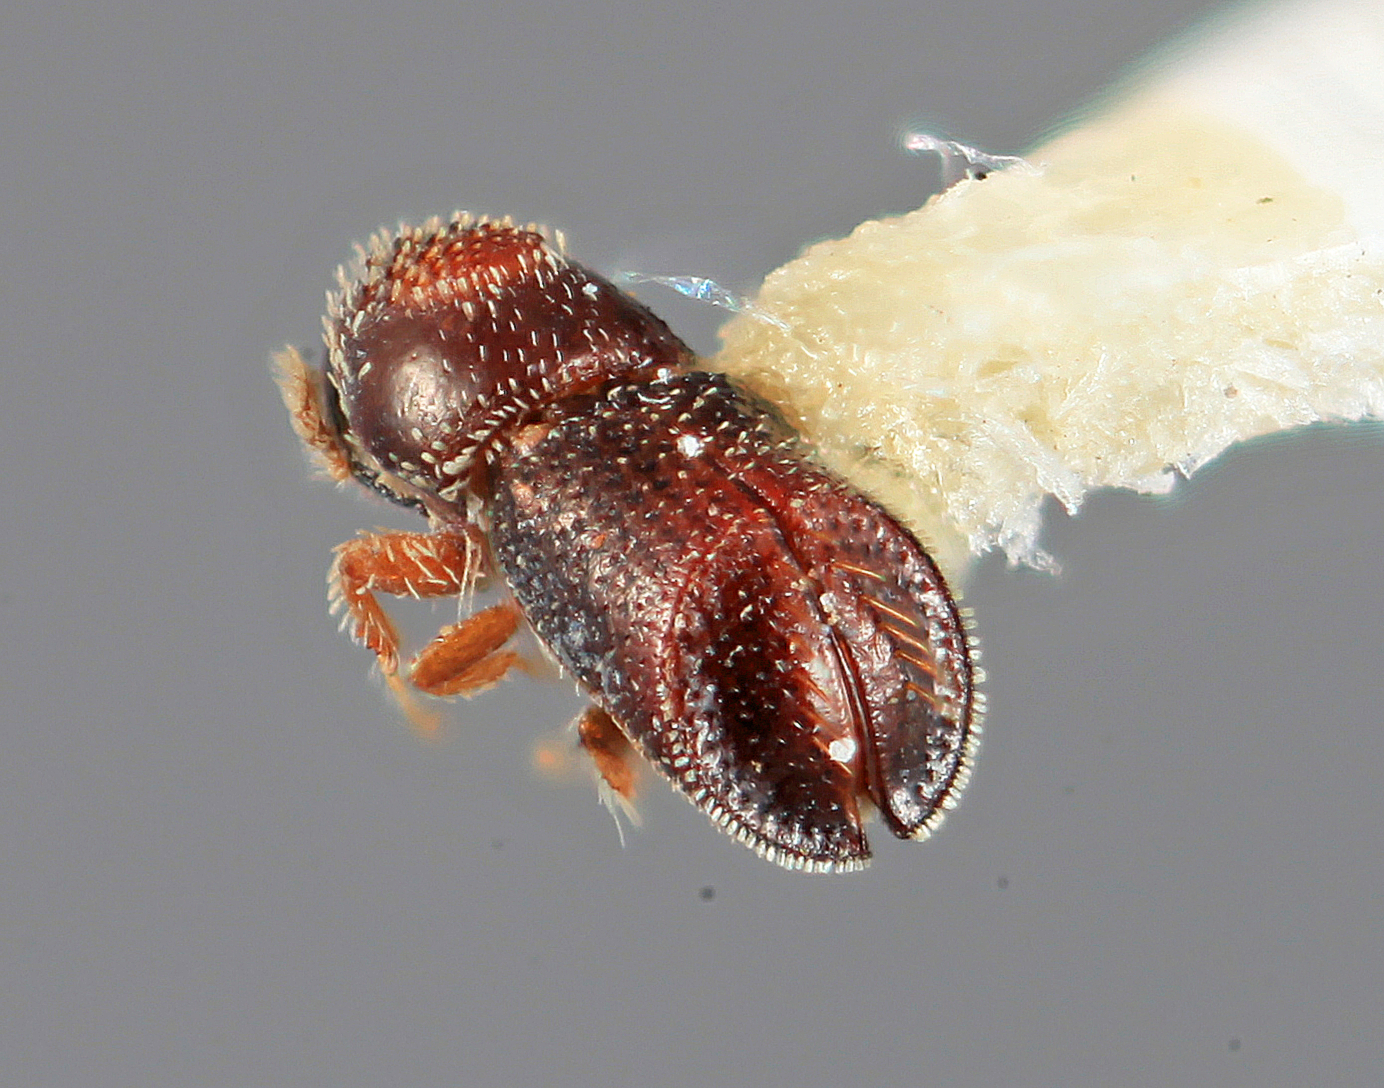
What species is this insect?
Pseudothysanoes mancus
